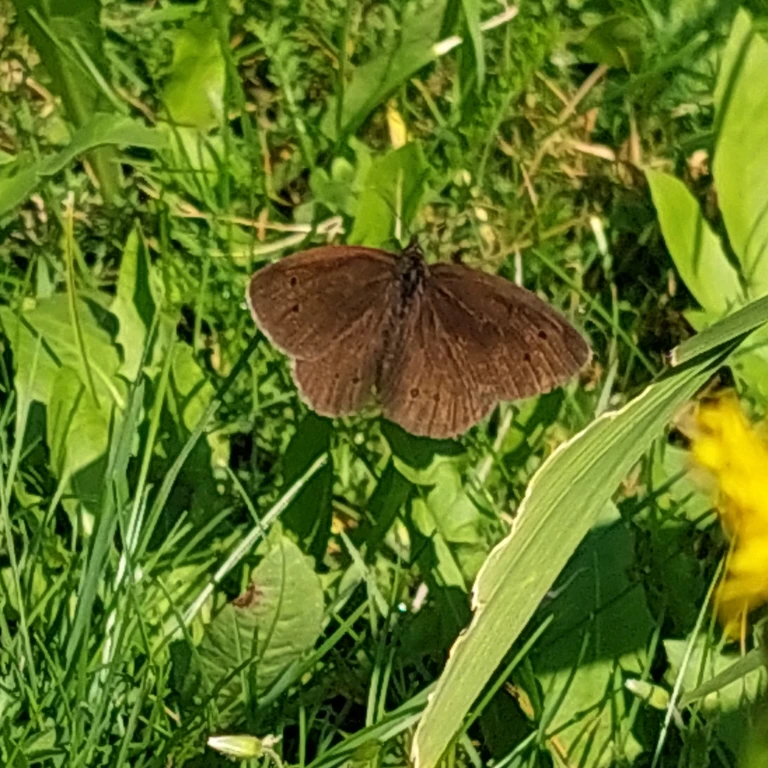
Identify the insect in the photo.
Aphantopus hyperantus
